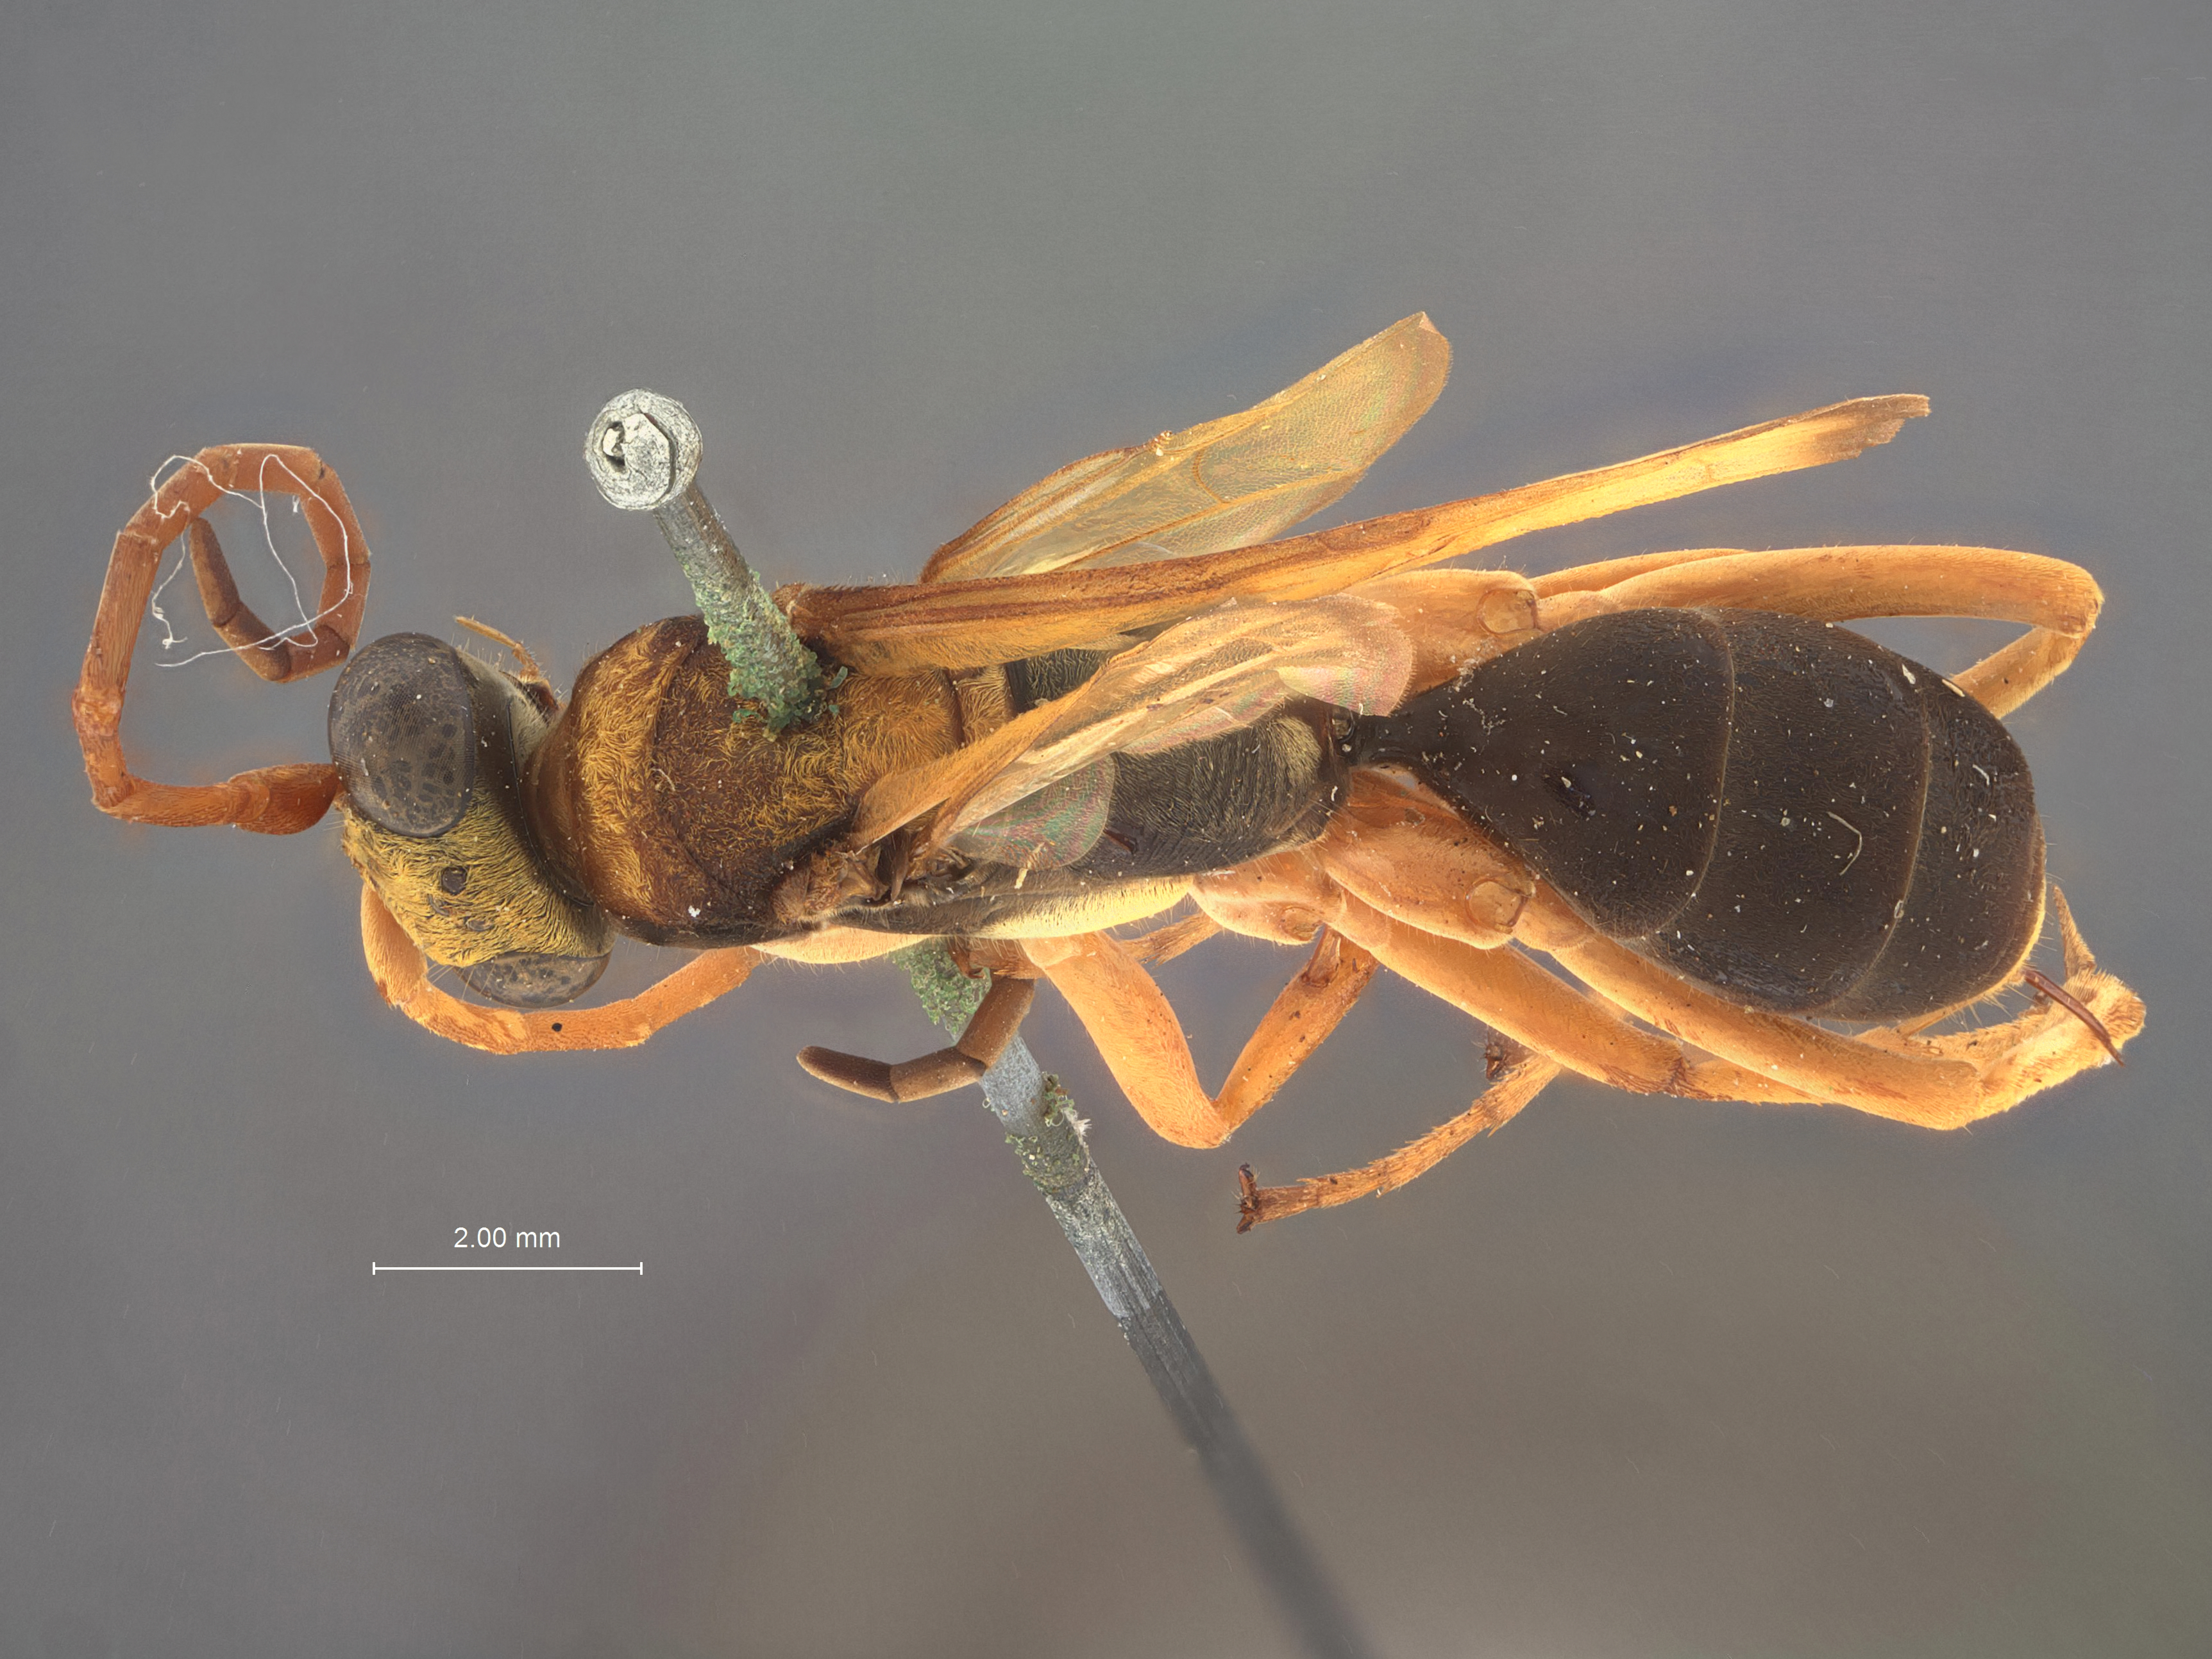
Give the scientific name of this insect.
Dinagenia apollo
